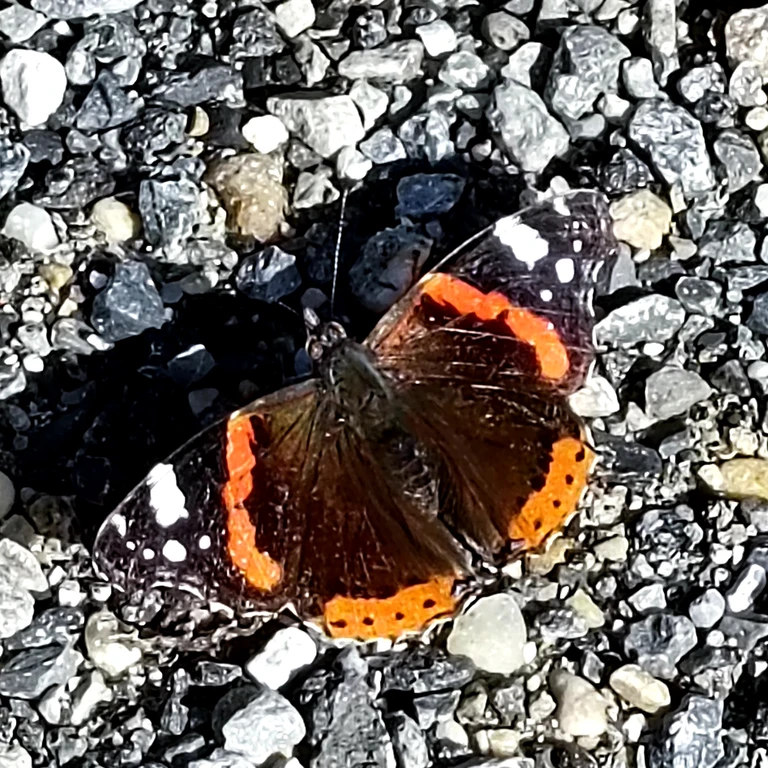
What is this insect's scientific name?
Vanessa atalanta
